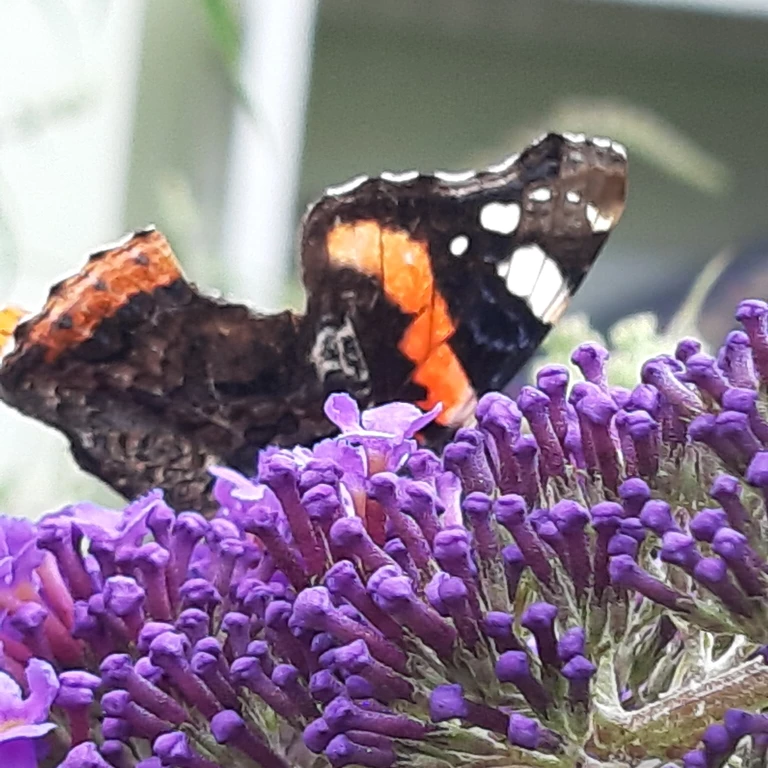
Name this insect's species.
Vanessa atalanta
